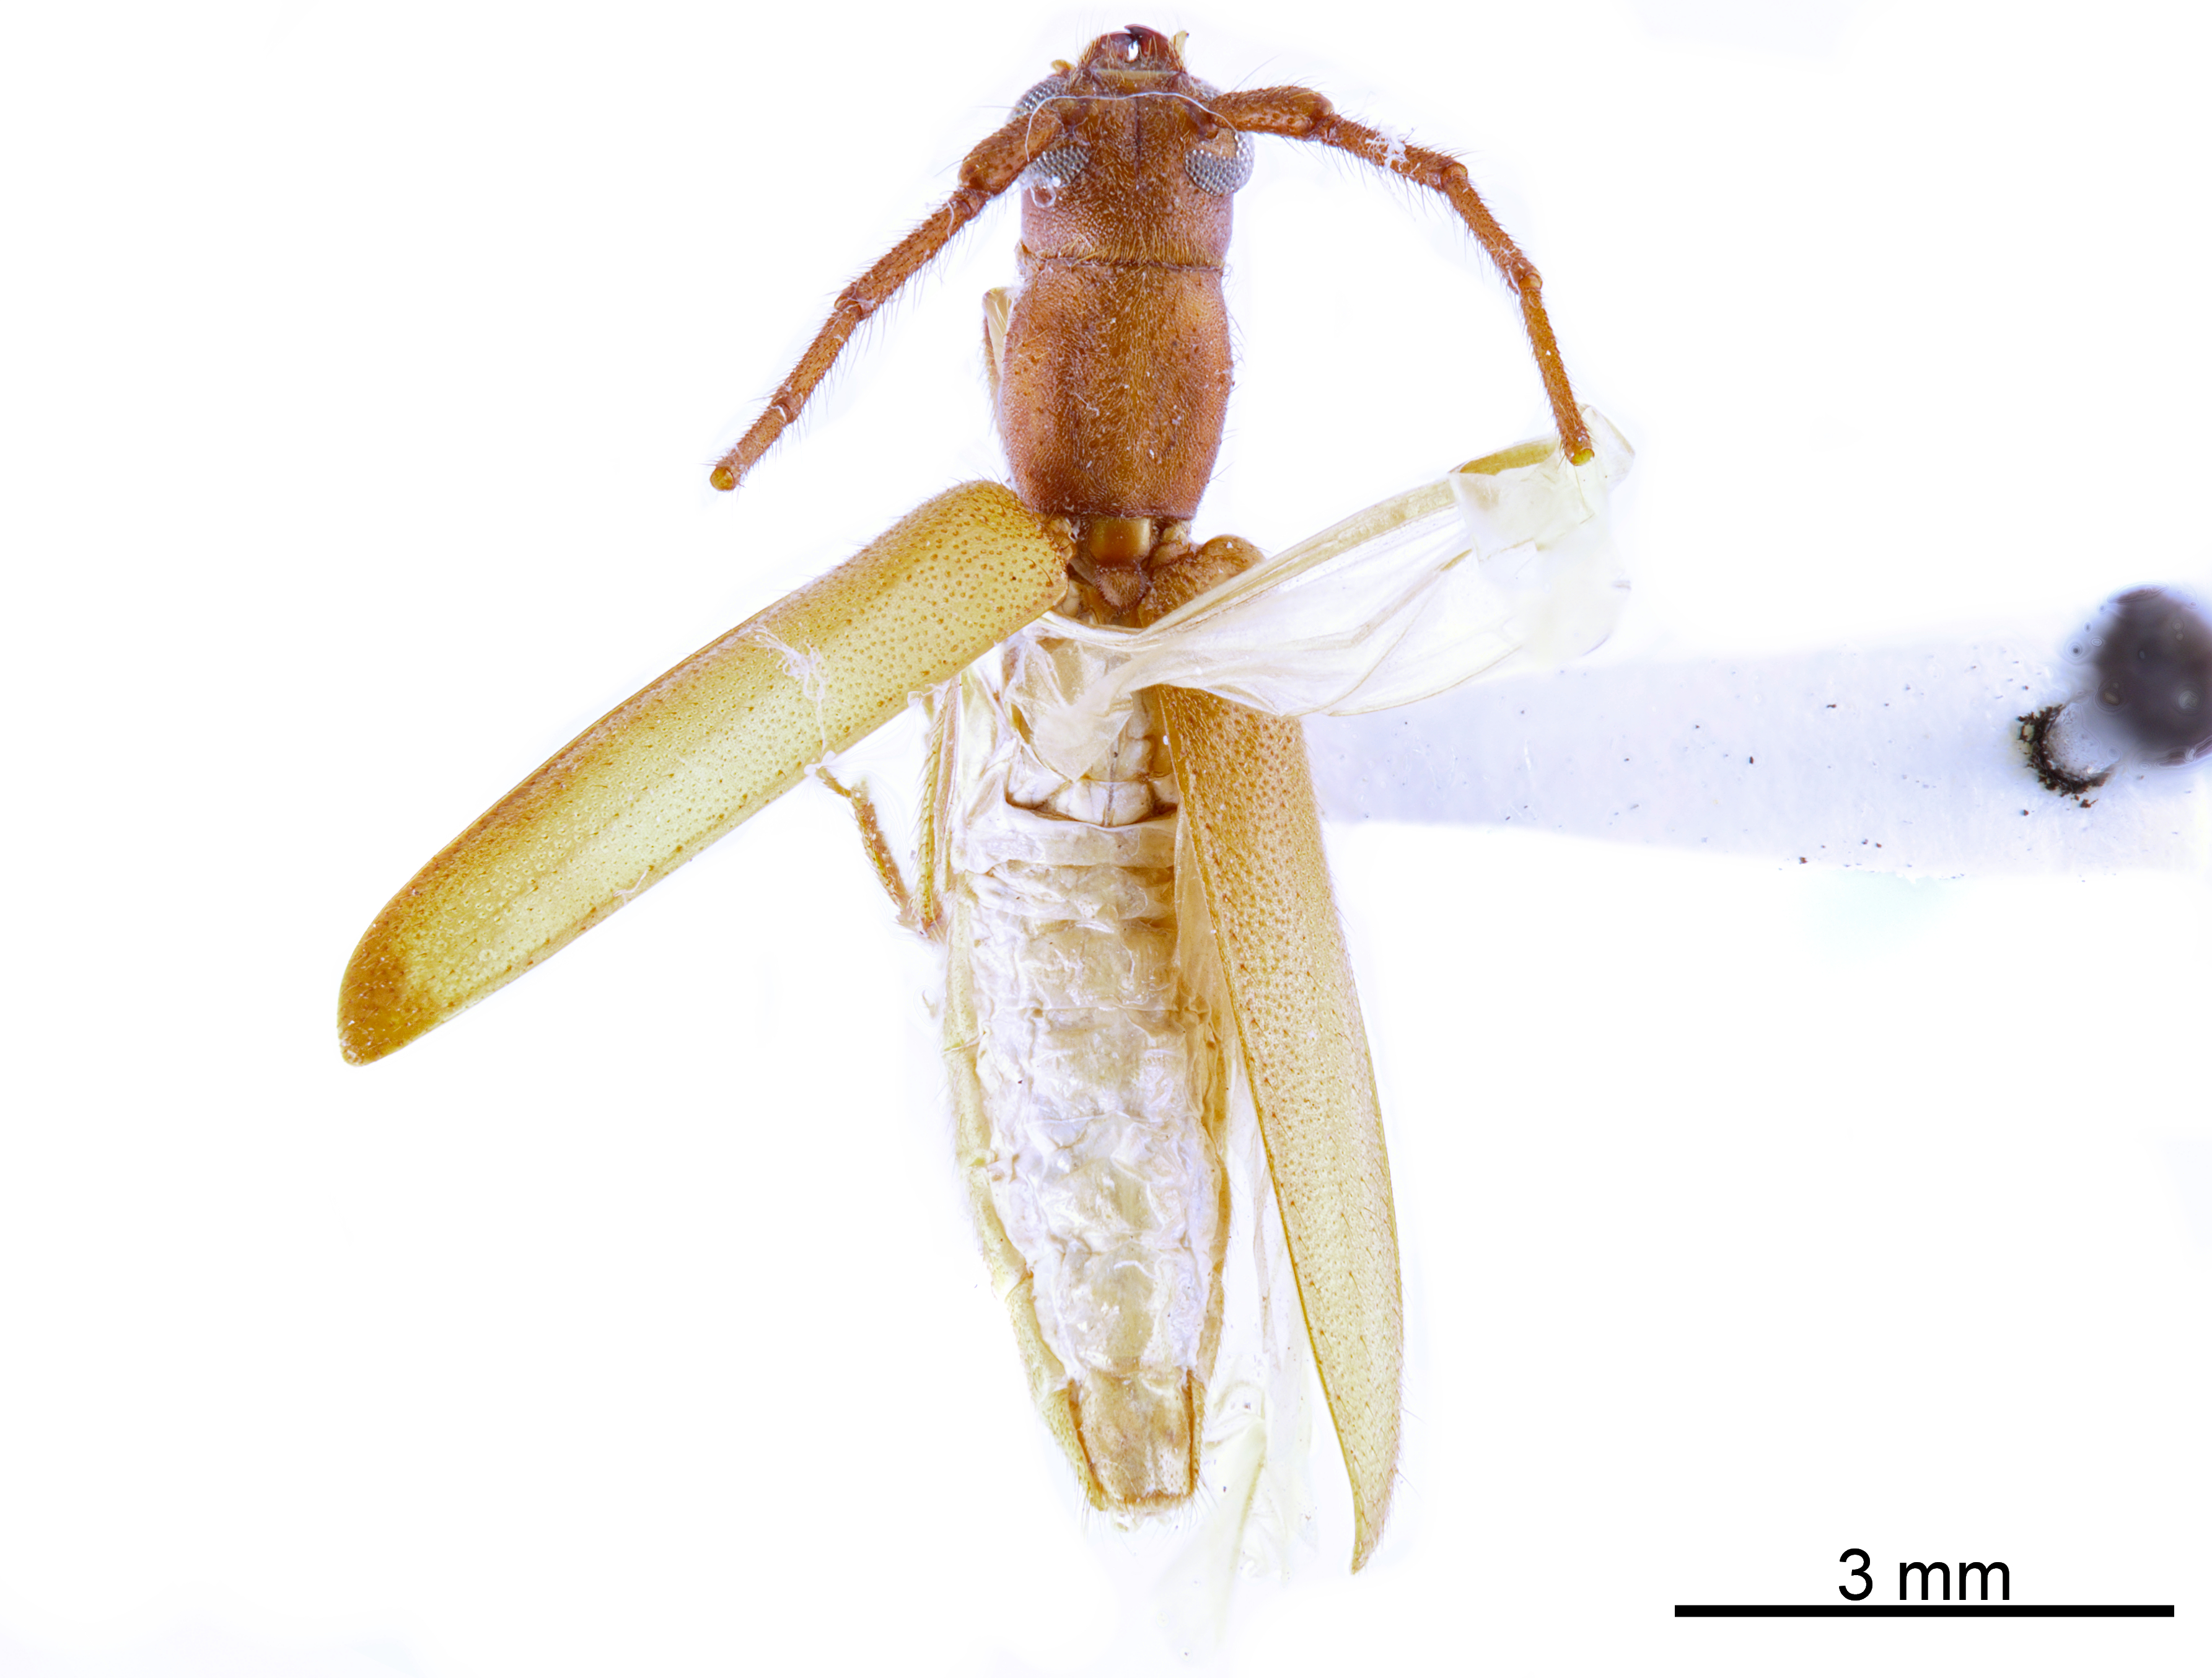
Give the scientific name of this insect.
Niophis antennata
